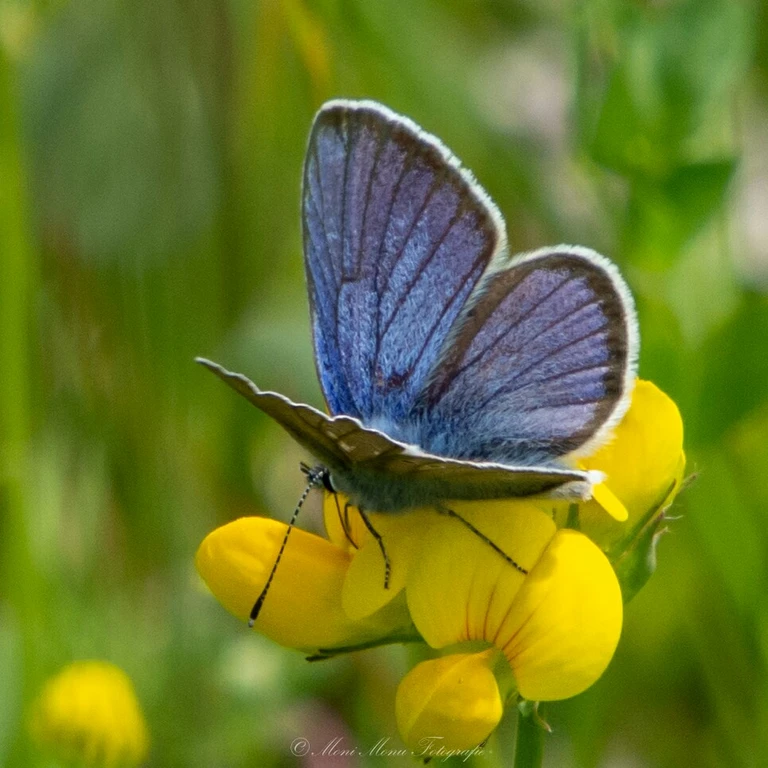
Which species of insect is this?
Cyaniris semiargus
